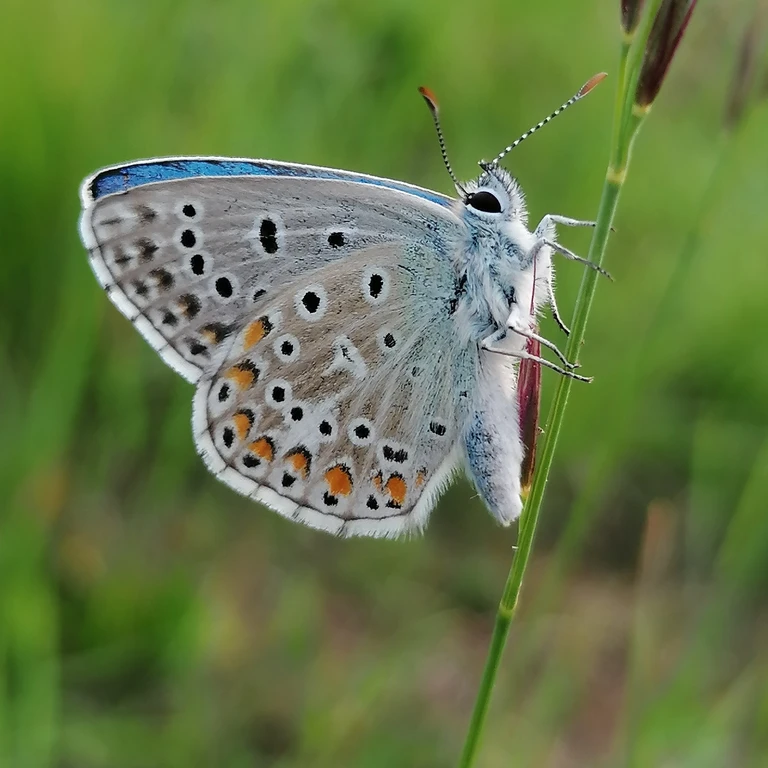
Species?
Lysandra bellargus
